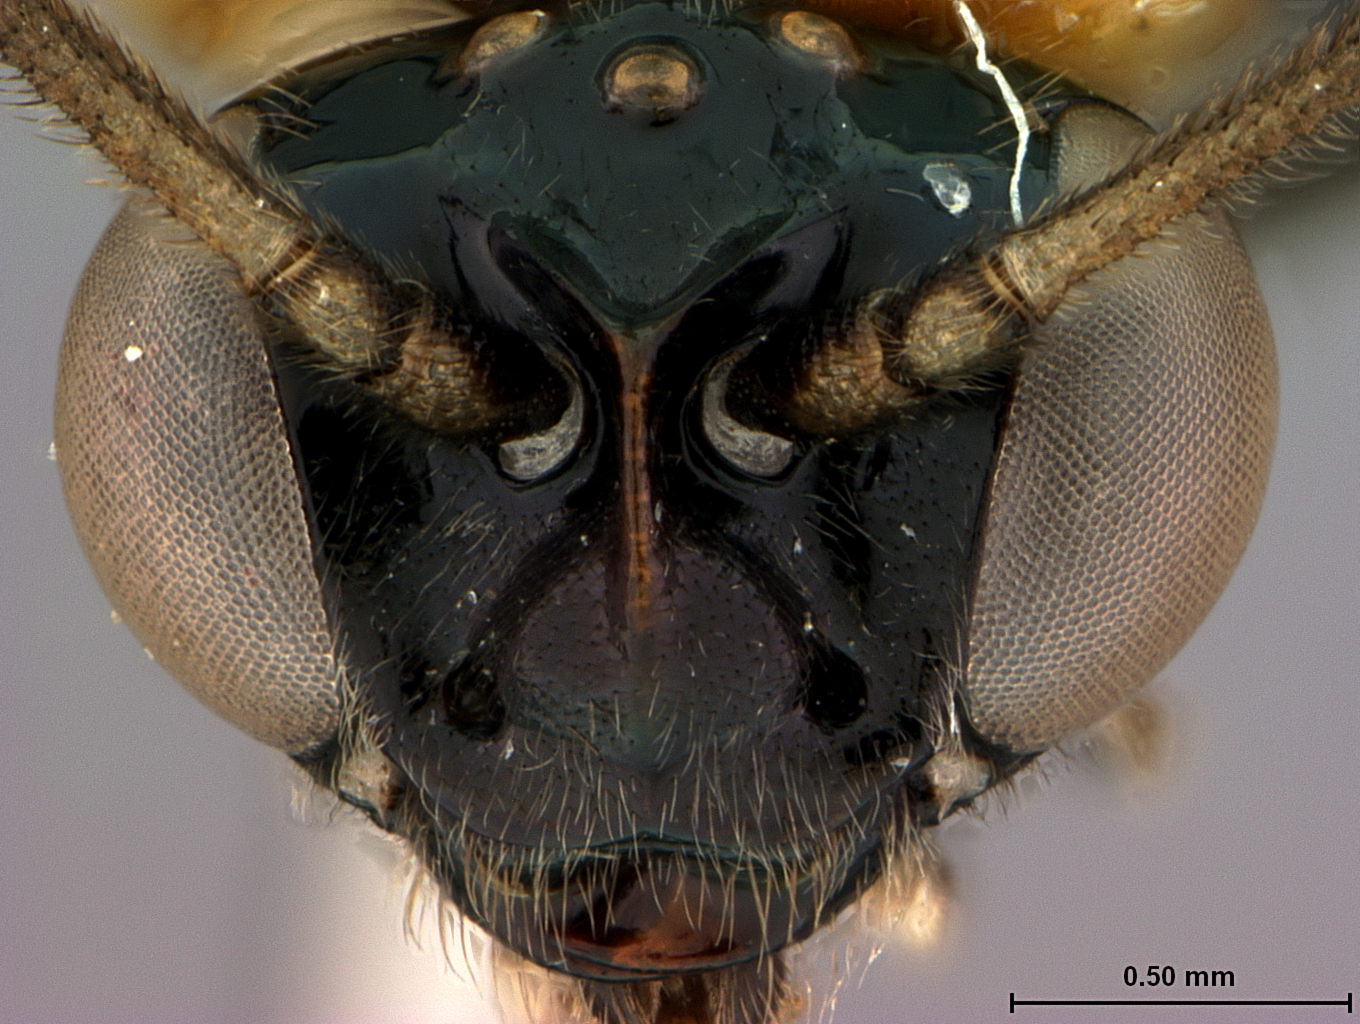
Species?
Acrogymnia palama
